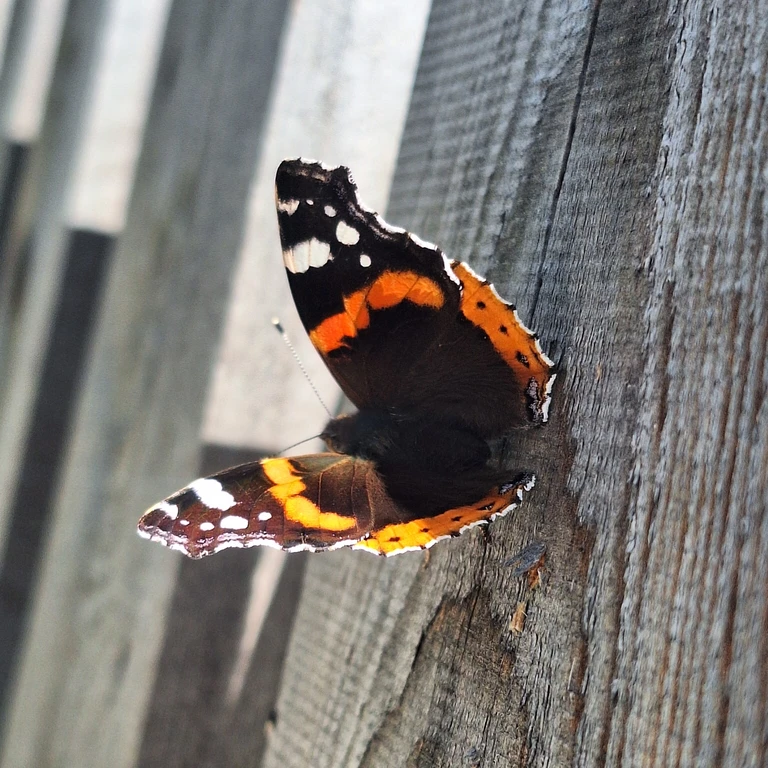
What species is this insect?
Vanessa atalanta
